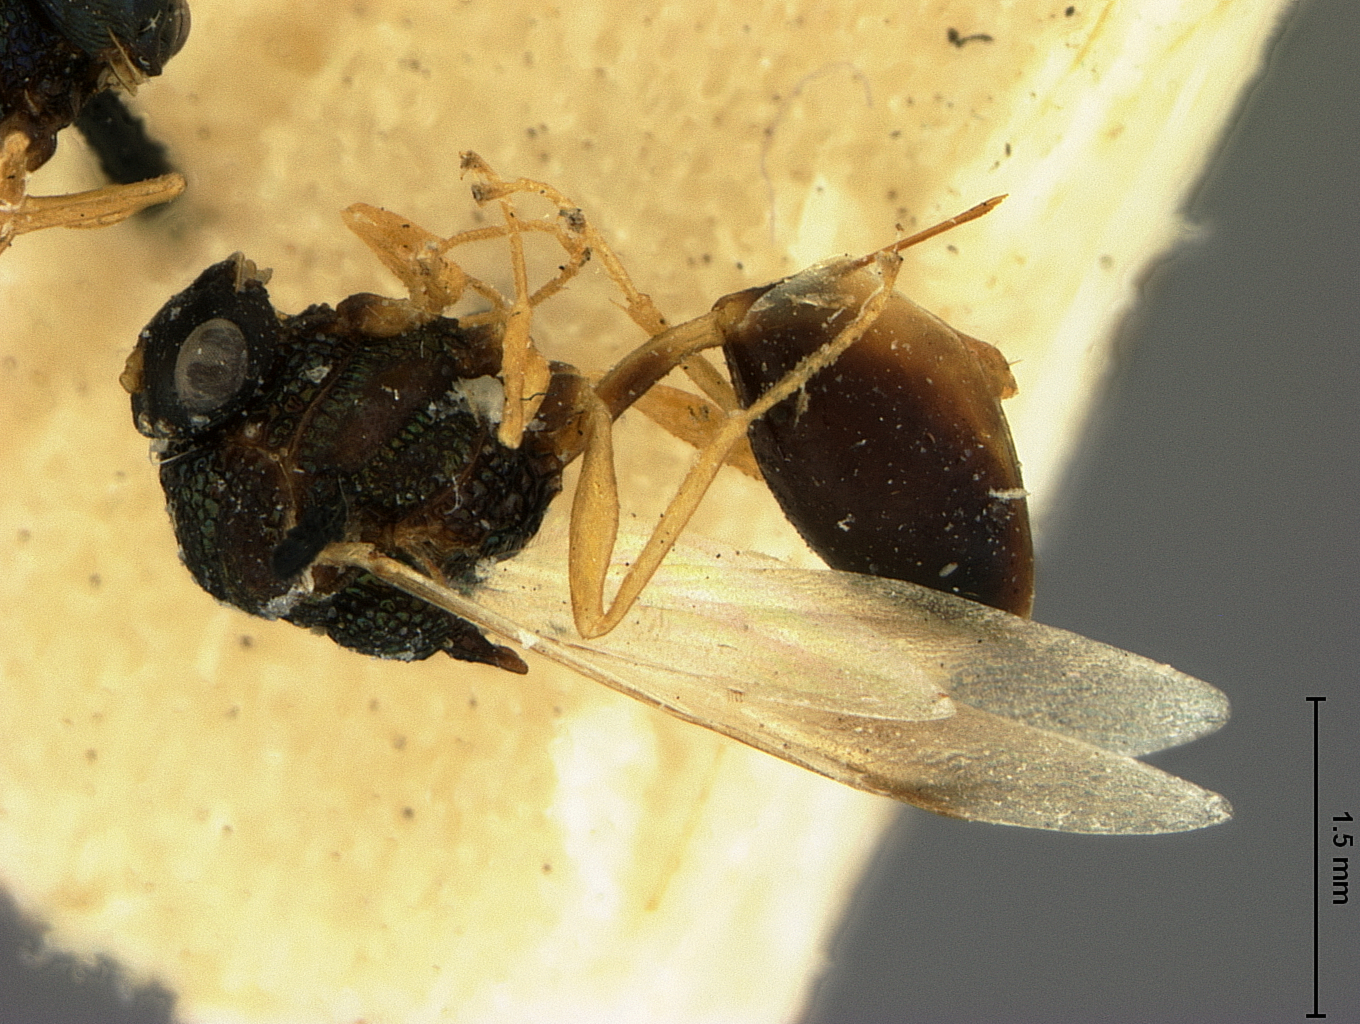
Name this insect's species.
Schizaspidia tenuicornis
